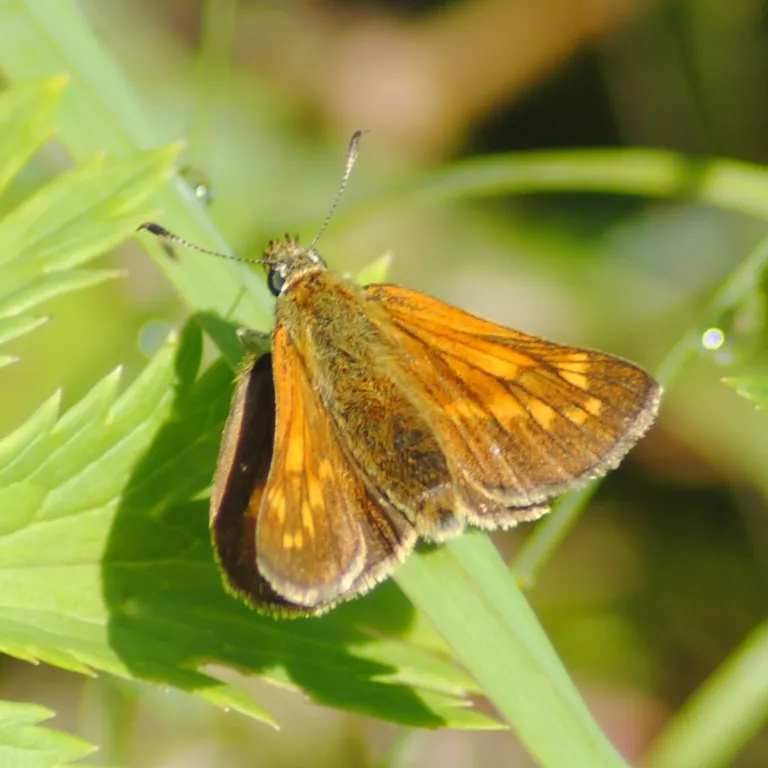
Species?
Ochlodes sylvanus (also Ochlodes venata)
